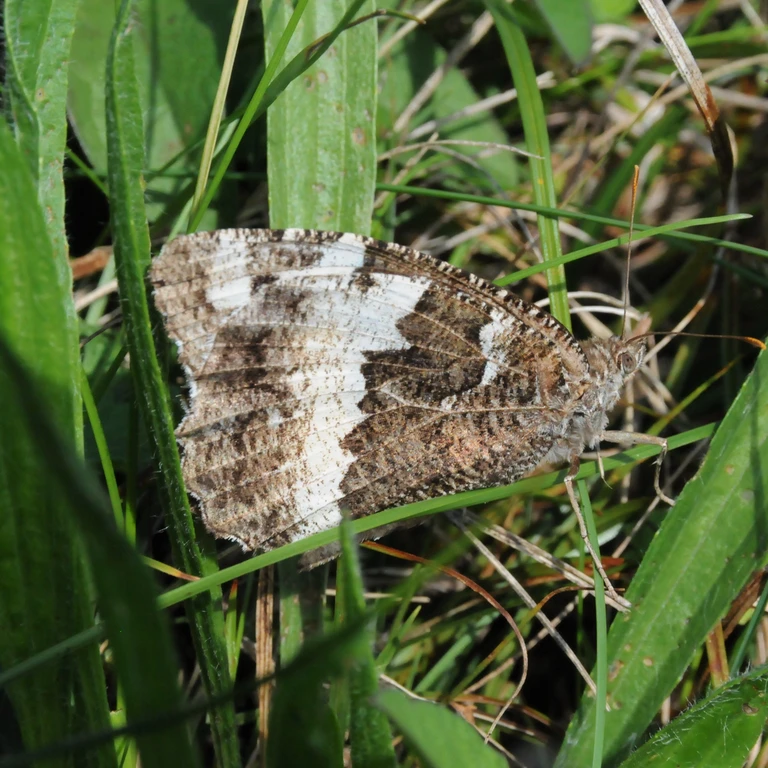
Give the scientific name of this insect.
Brintesia circe
